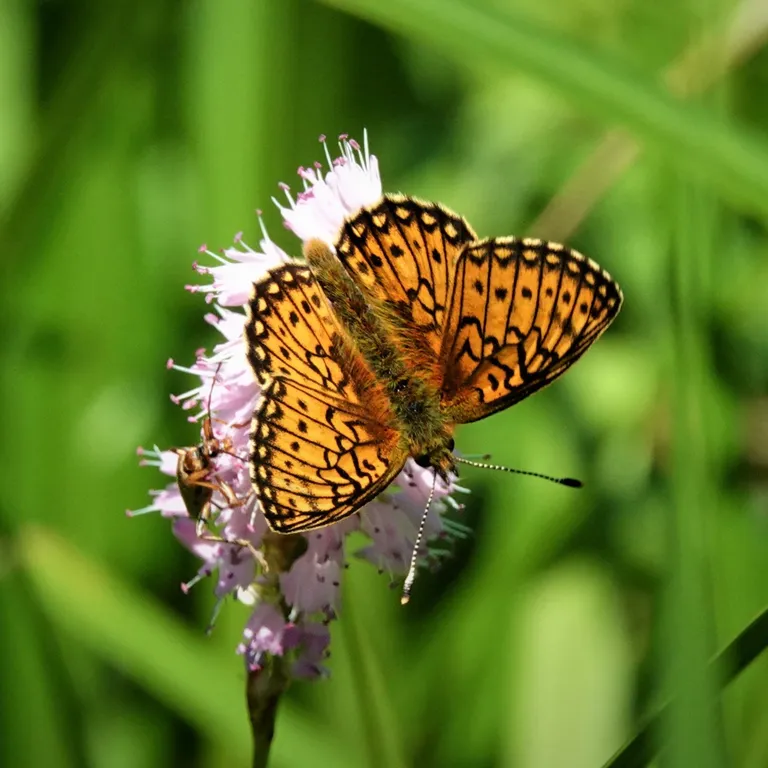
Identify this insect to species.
Boloria eunomia
